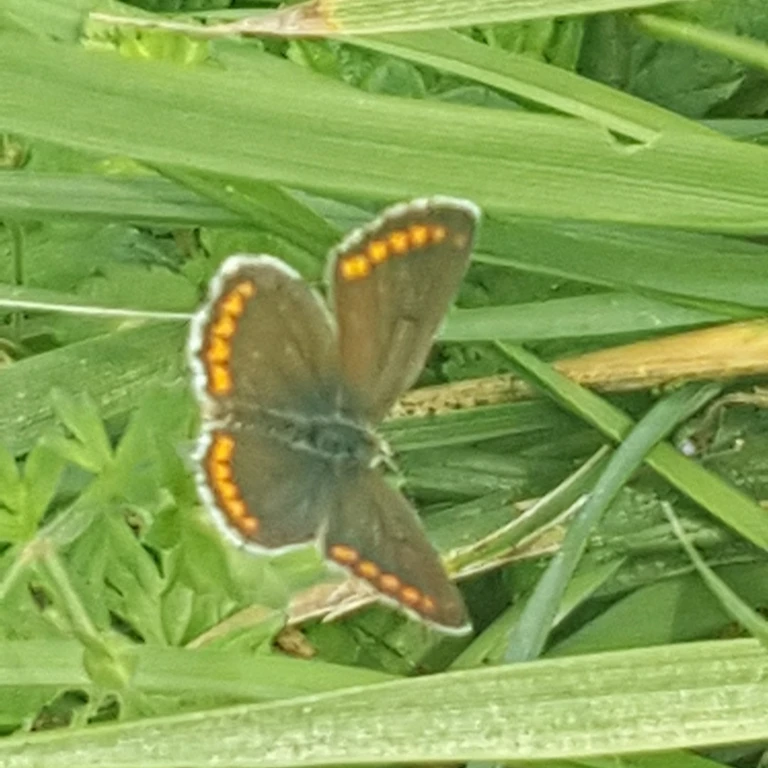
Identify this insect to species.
Polyommatus icarus
